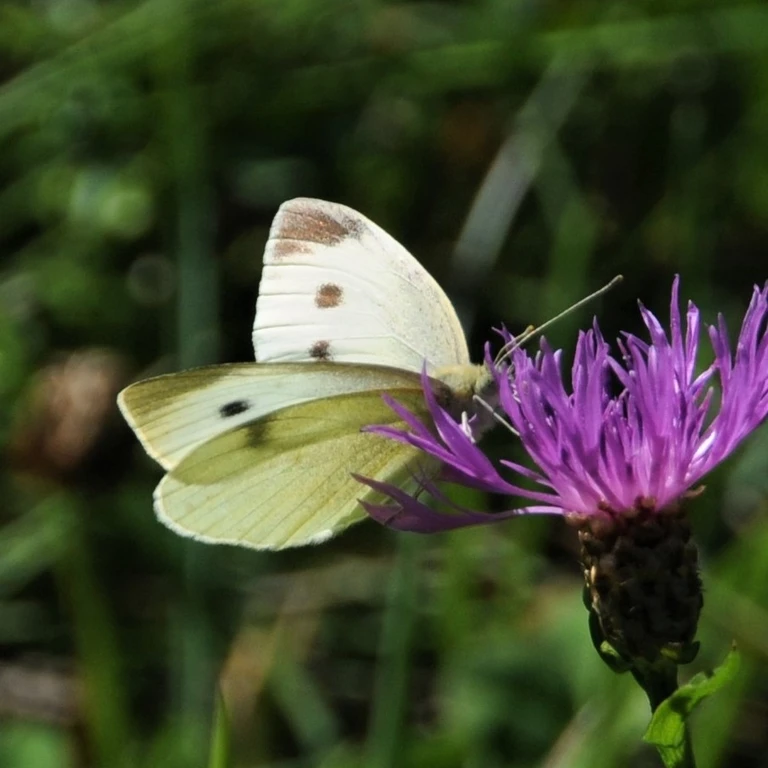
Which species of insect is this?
Pieris rapae
